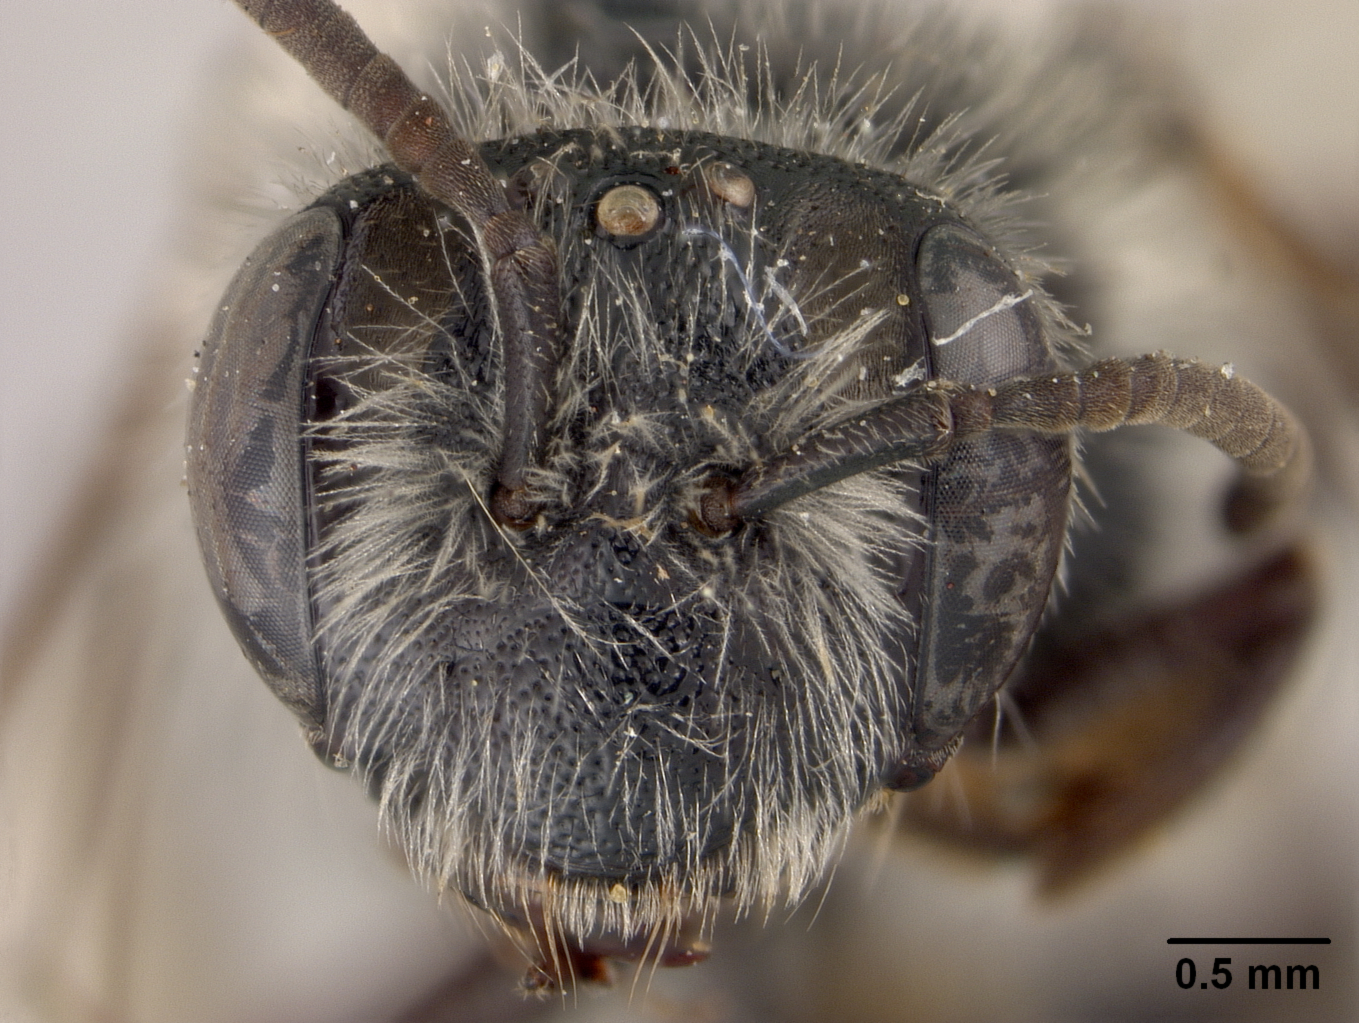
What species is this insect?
Andrena zionensis
